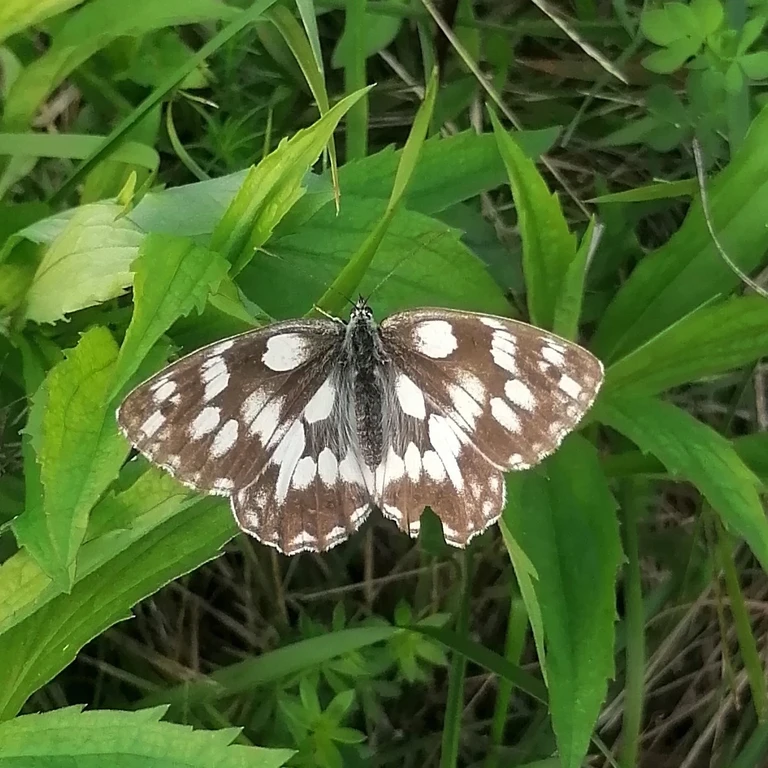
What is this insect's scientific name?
Melanargia galathea
